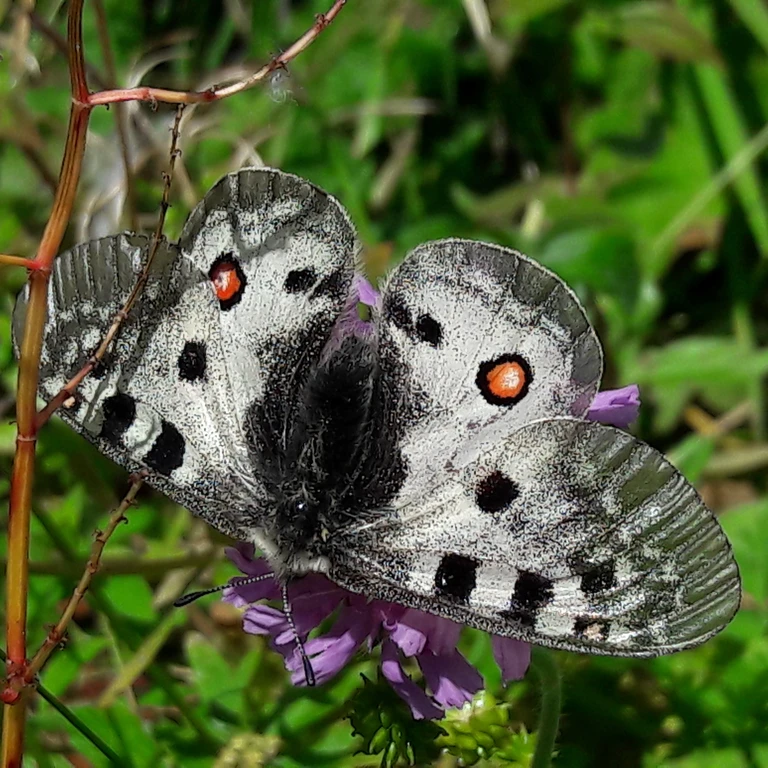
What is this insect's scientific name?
Parnassius phoebus
